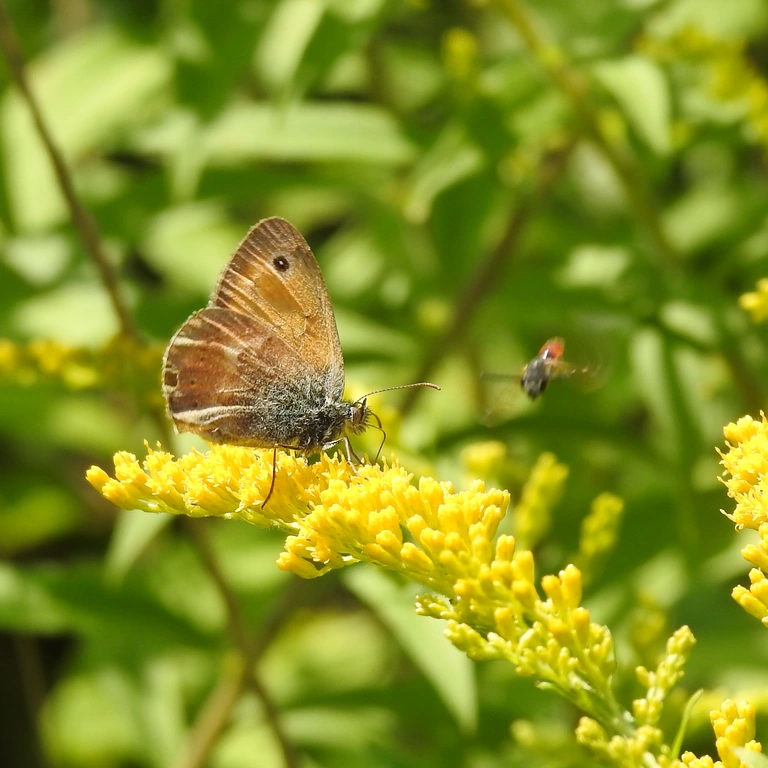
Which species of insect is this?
Coenonympha pamphilus
